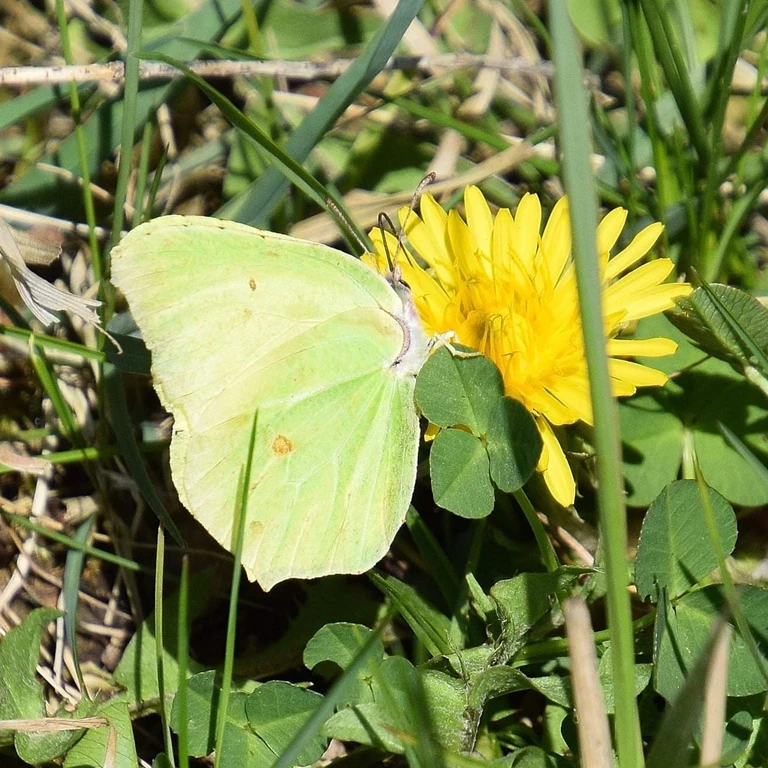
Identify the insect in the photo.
Gonepteryx rhamni
